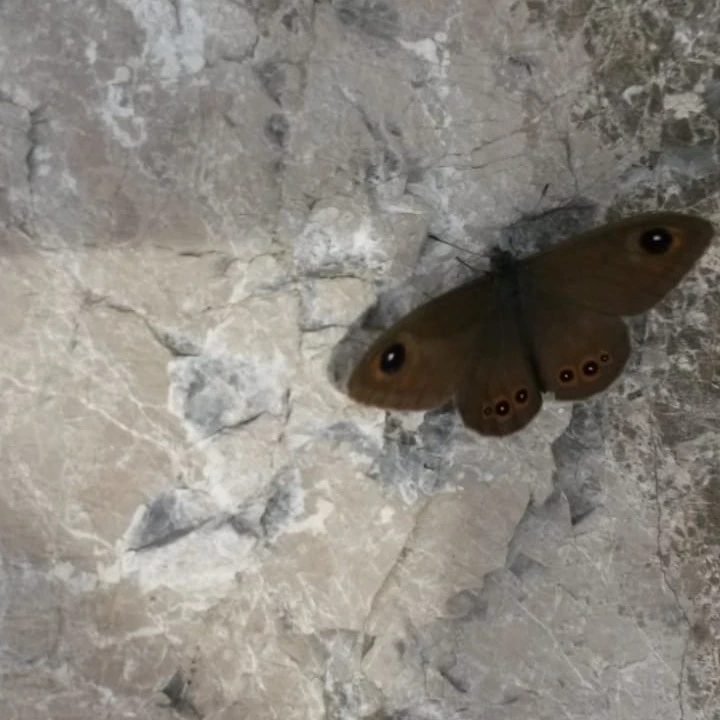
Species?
Lasiommata maera (also Pararge maera)
